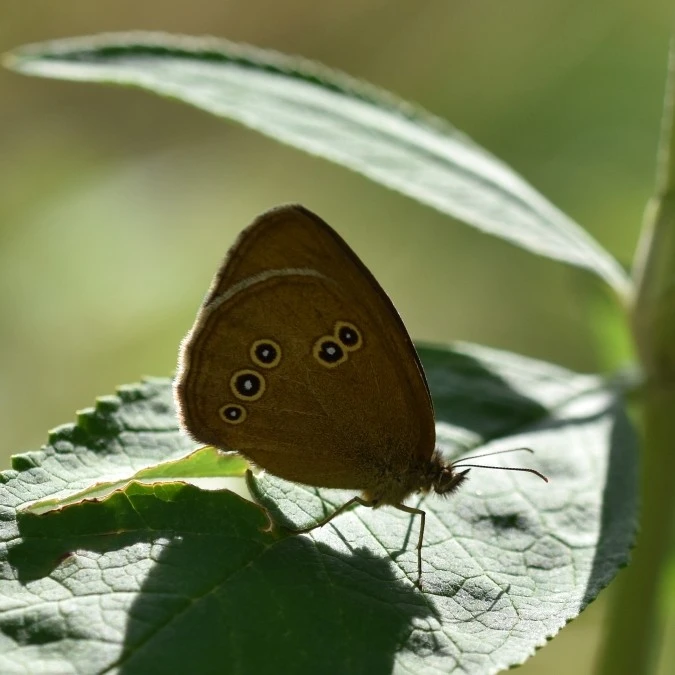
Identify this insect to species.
Aphantopus hyperantus
